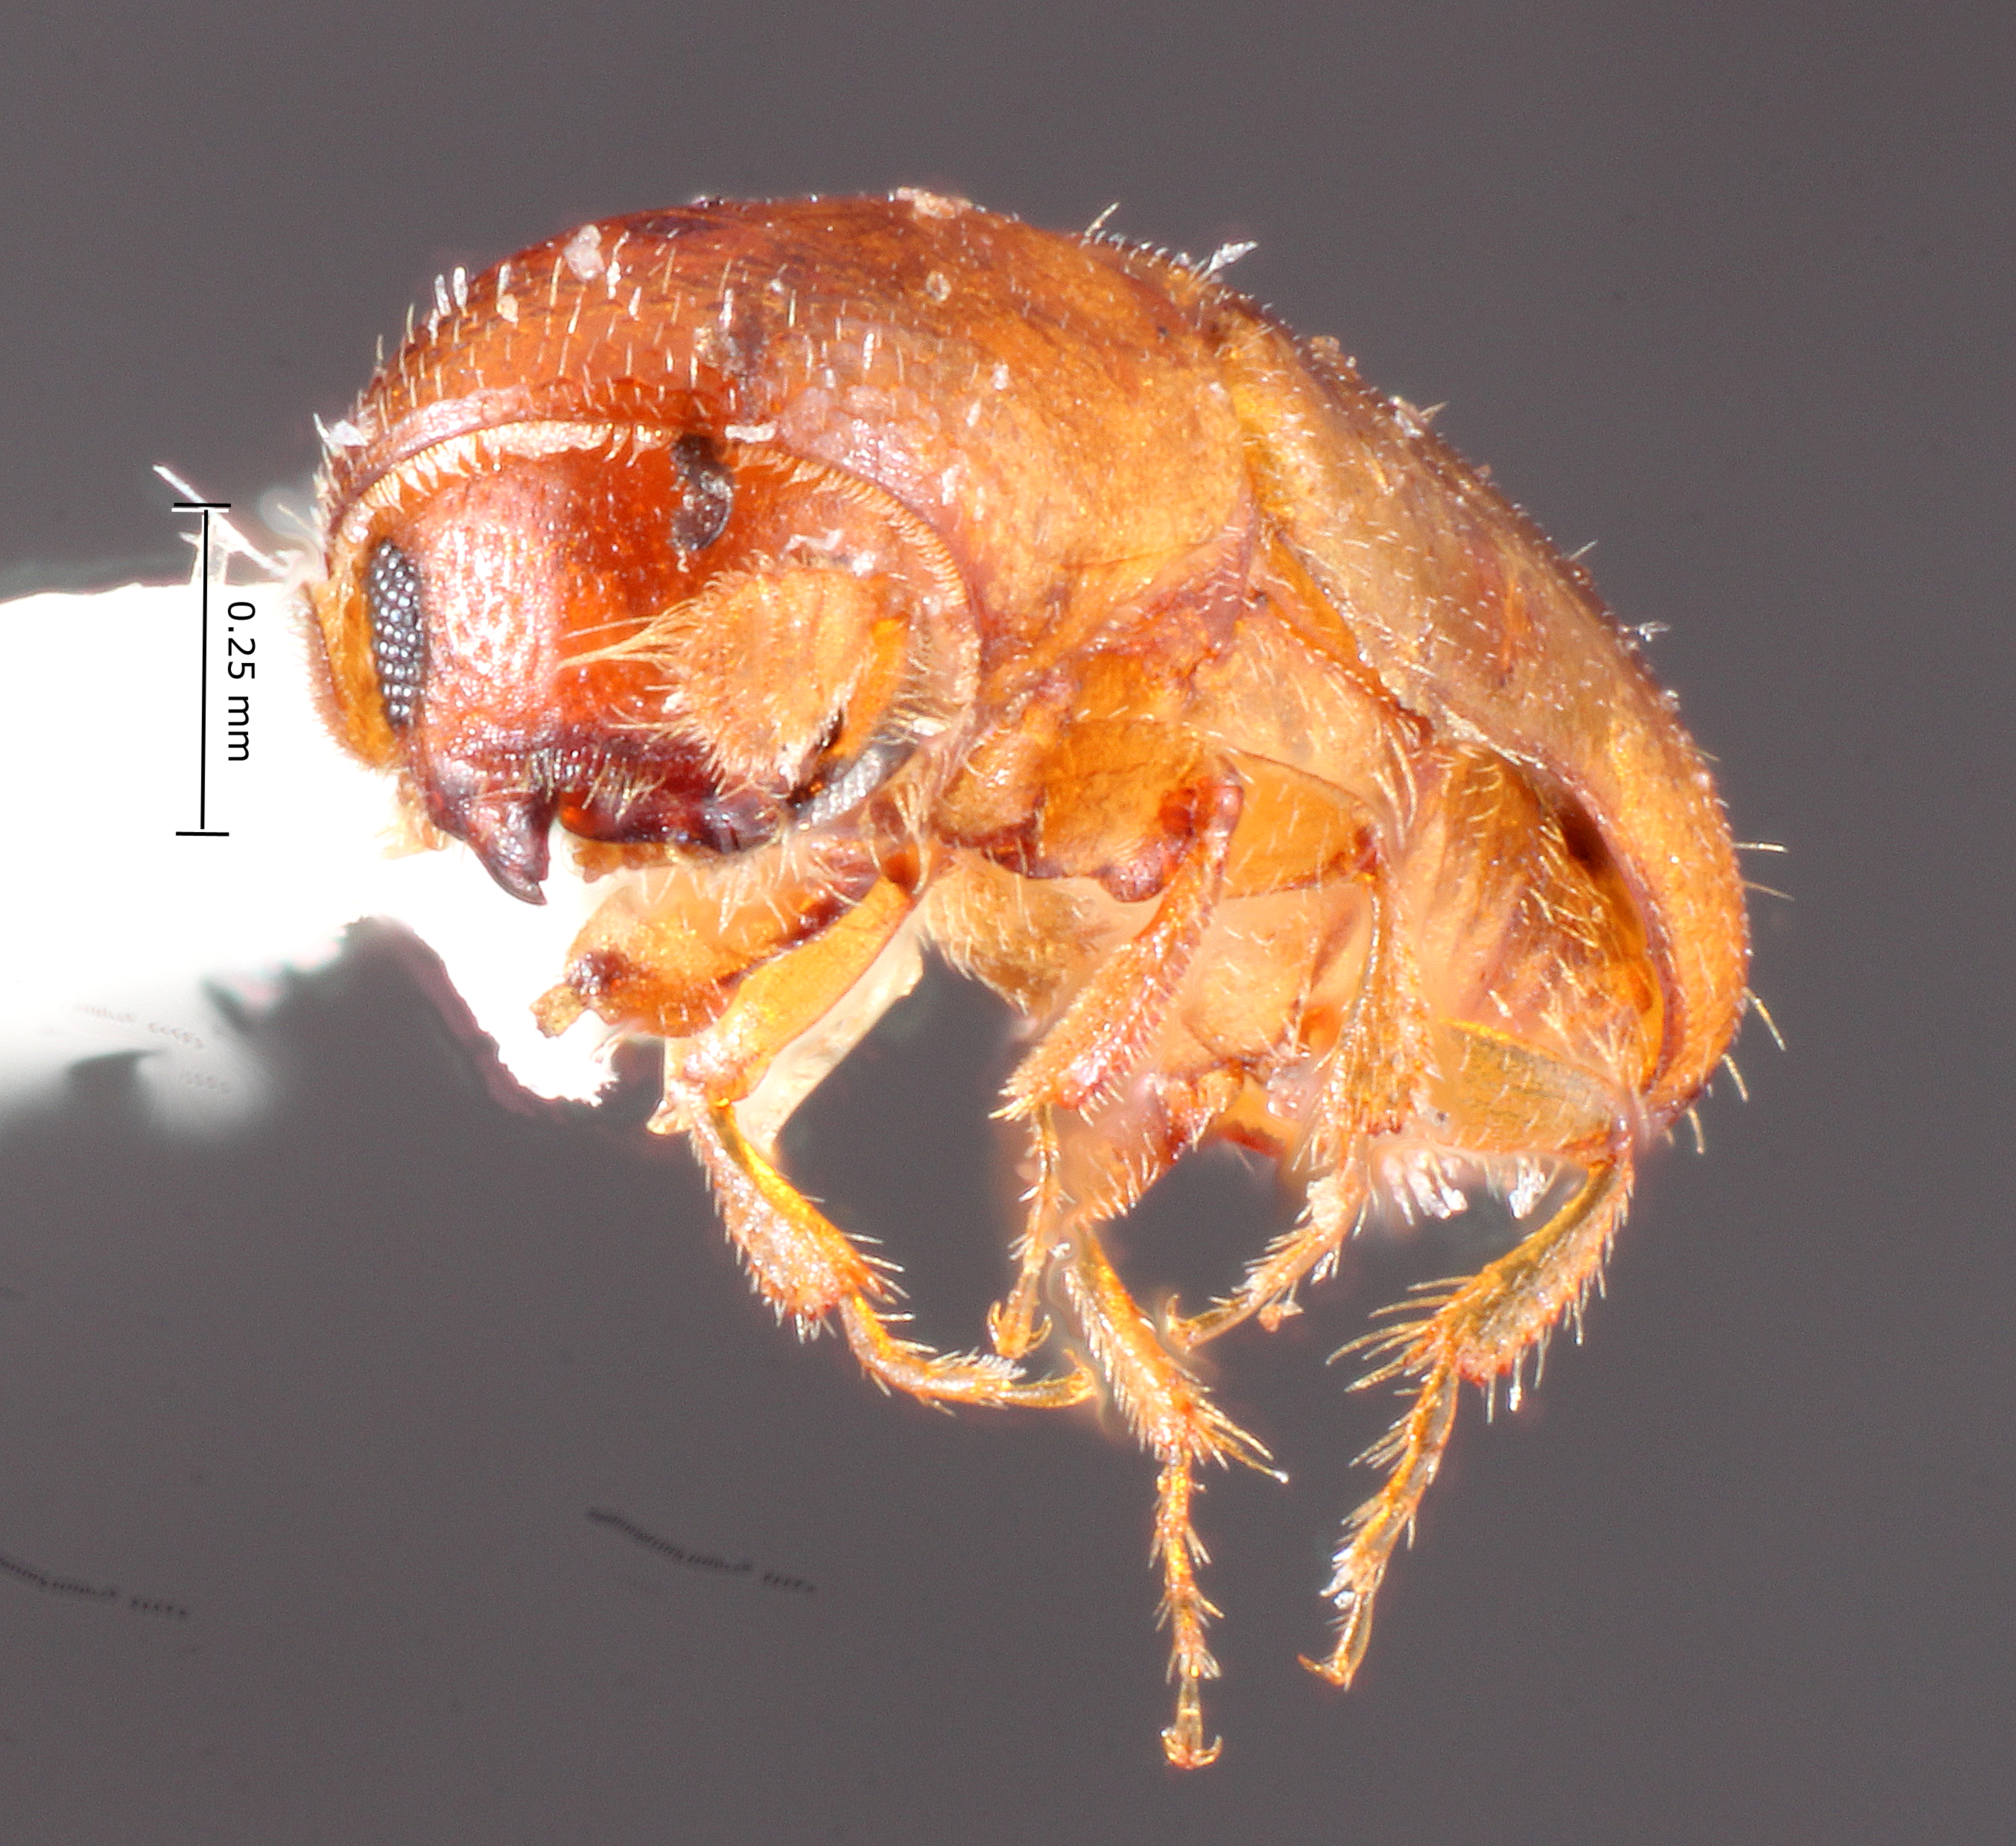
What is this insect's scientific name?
Monarthrum dimidiatum
